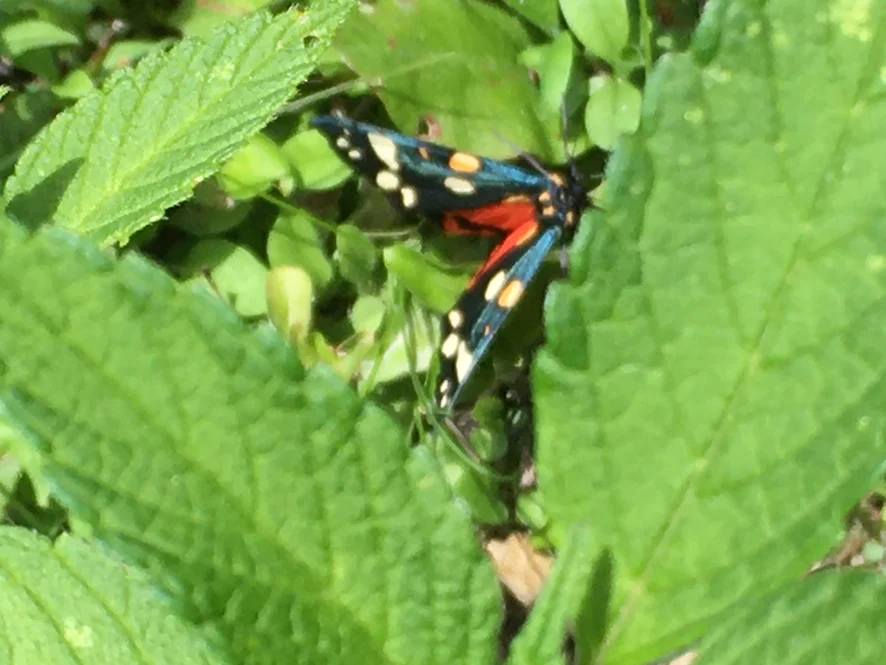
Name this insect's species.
Callimorpha dominula
